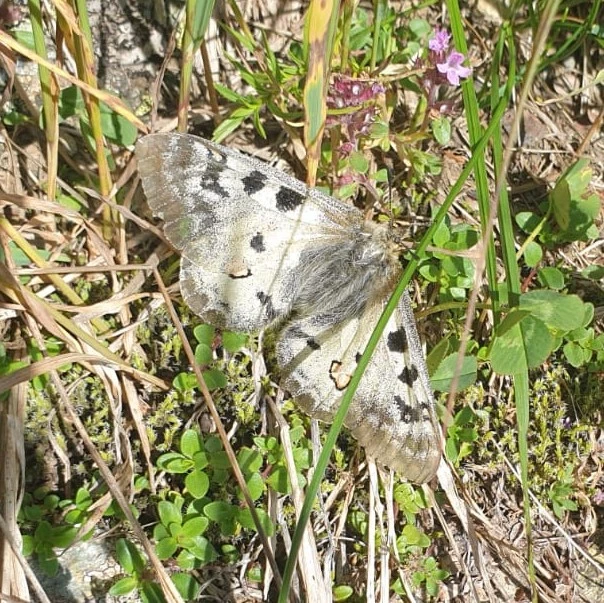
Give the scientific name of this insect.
Parnassius phoebus
